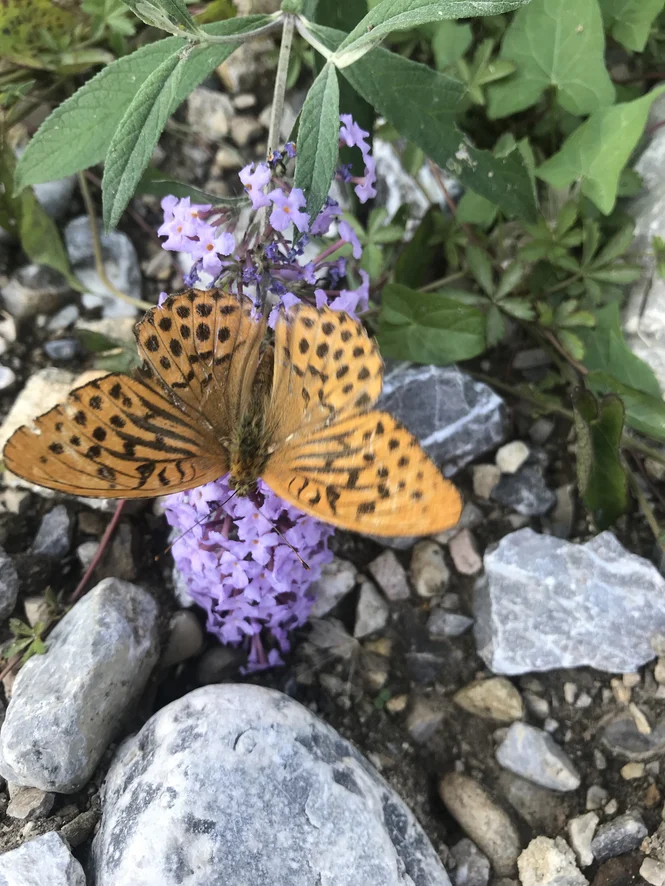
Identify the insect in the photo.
Argynnis paphia
